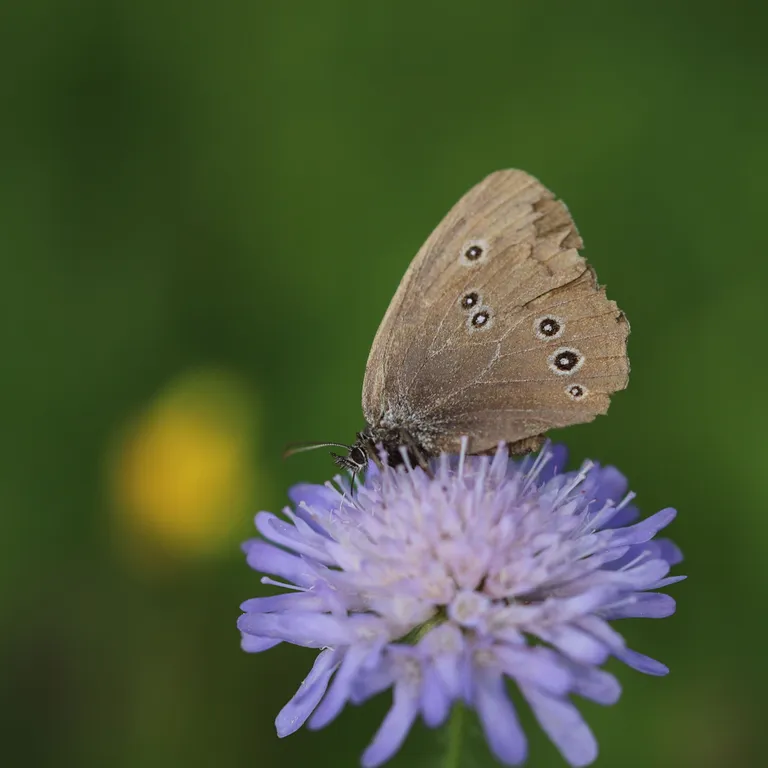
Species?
Aphantopus hyperantus
